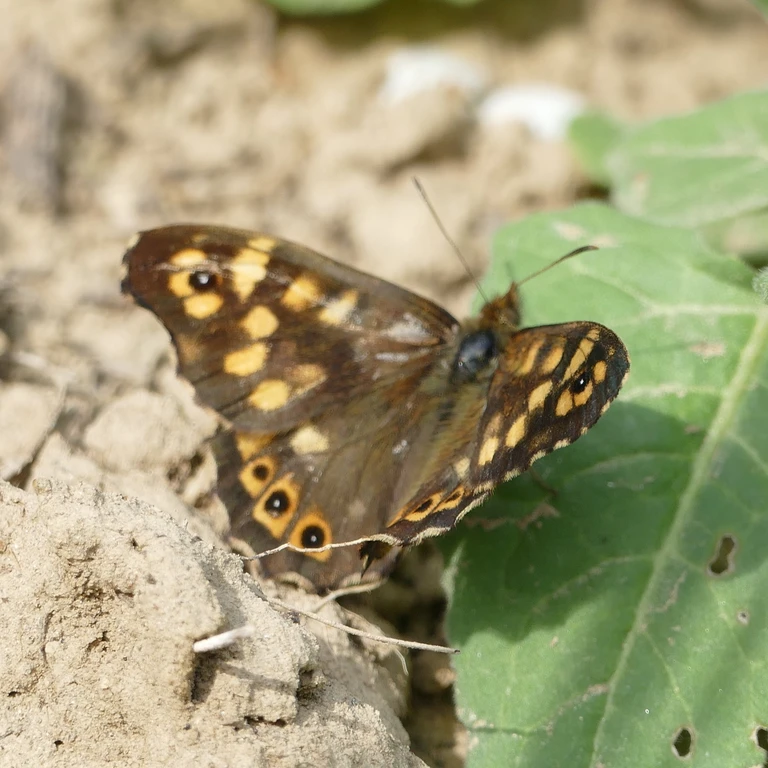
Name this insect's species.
Pararge aegeria
